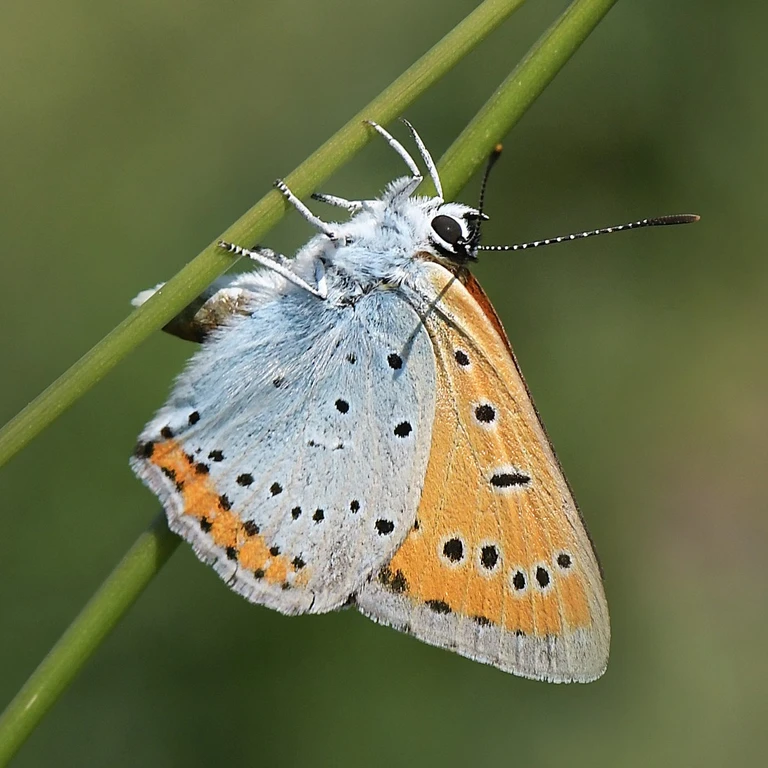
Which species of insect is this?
Lycaena dispar
